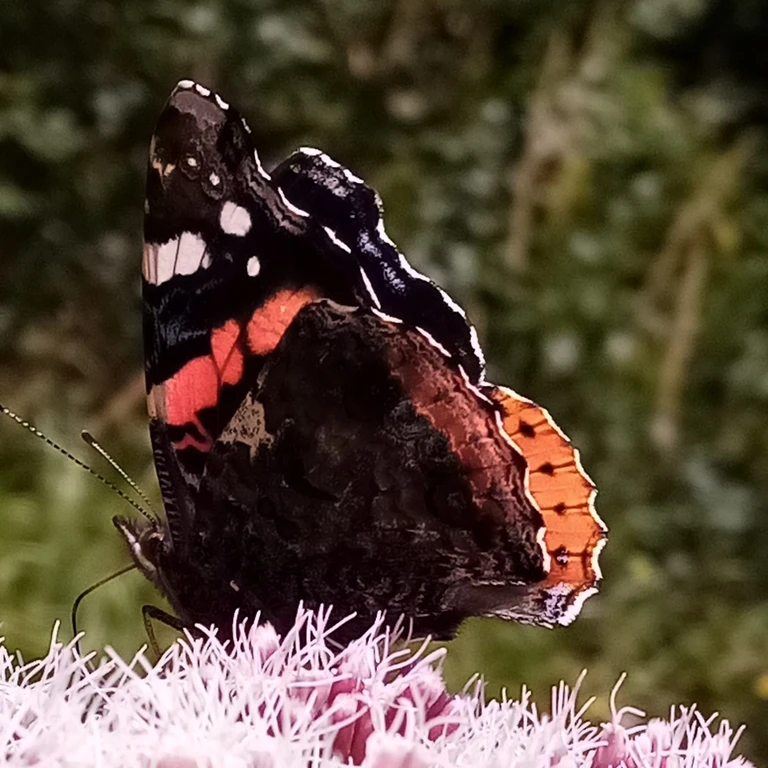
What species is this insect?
Vanessa atalanta
